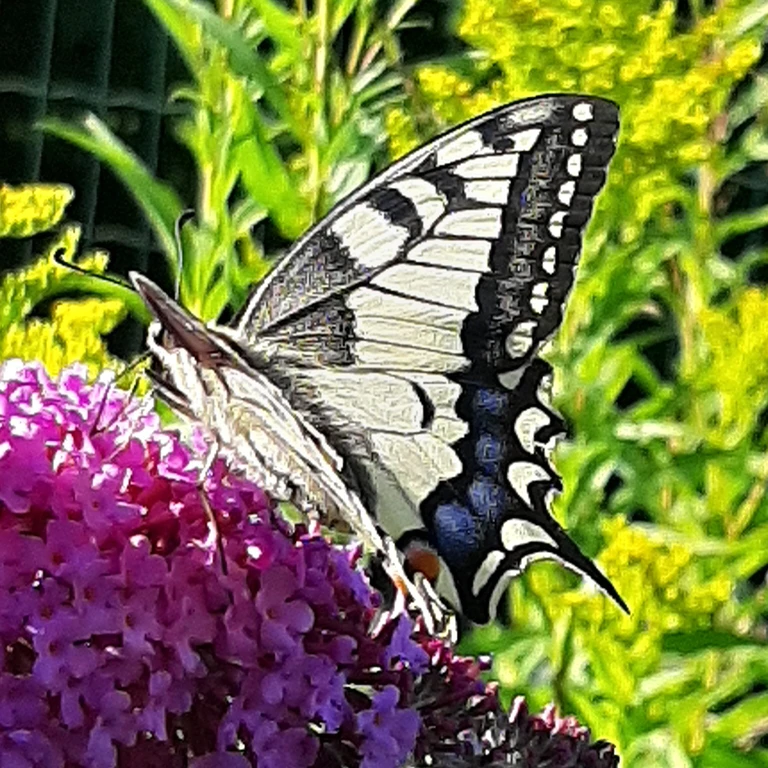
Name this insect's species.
Papilio machaon
